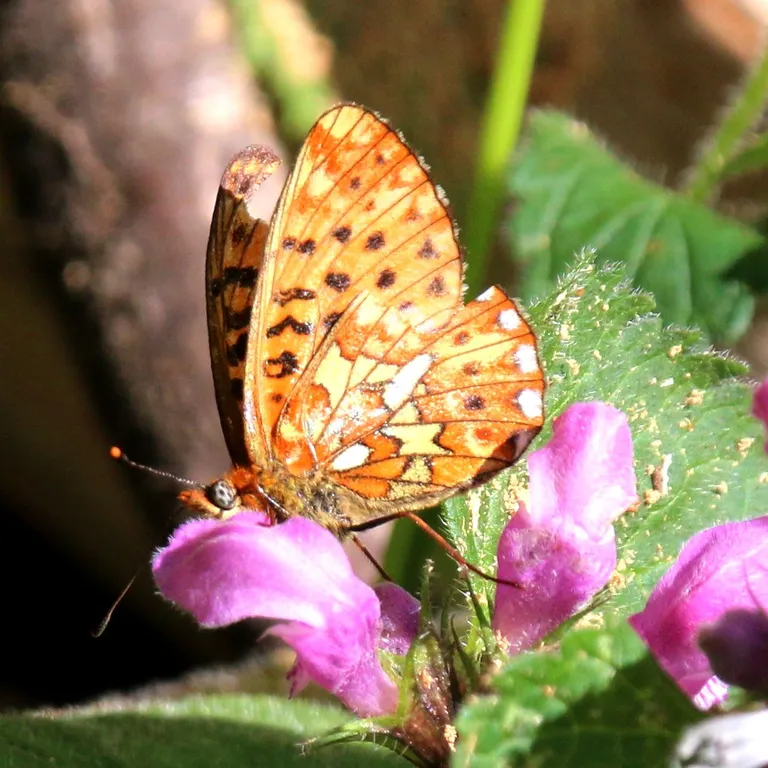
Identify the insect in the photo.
Boloria euphrosyne (also Clossiana euphrosyne)
